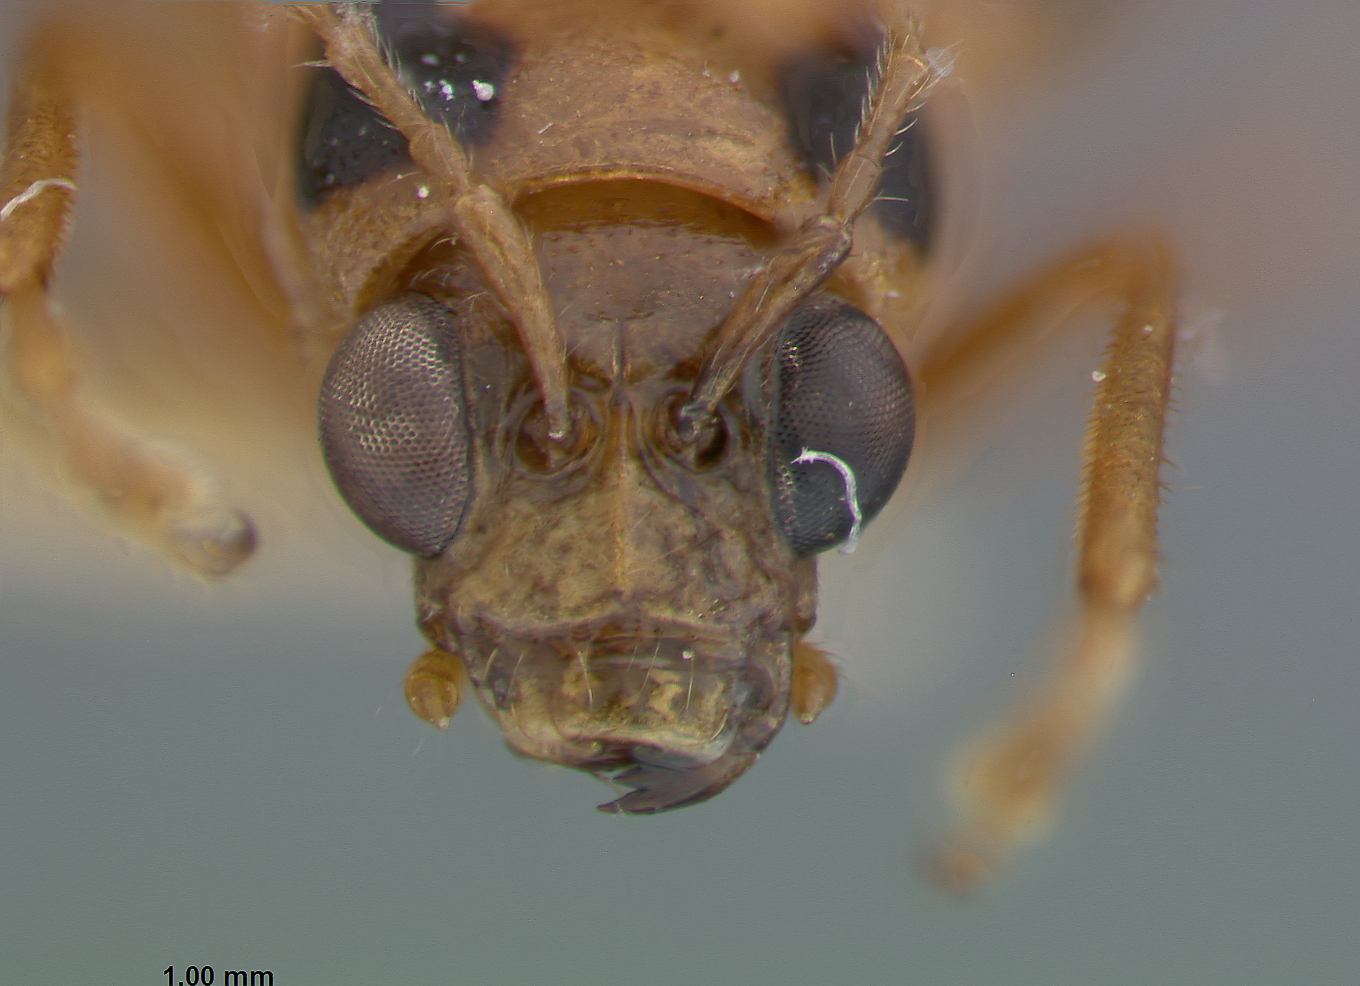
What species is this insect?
Iceloceras maximum
